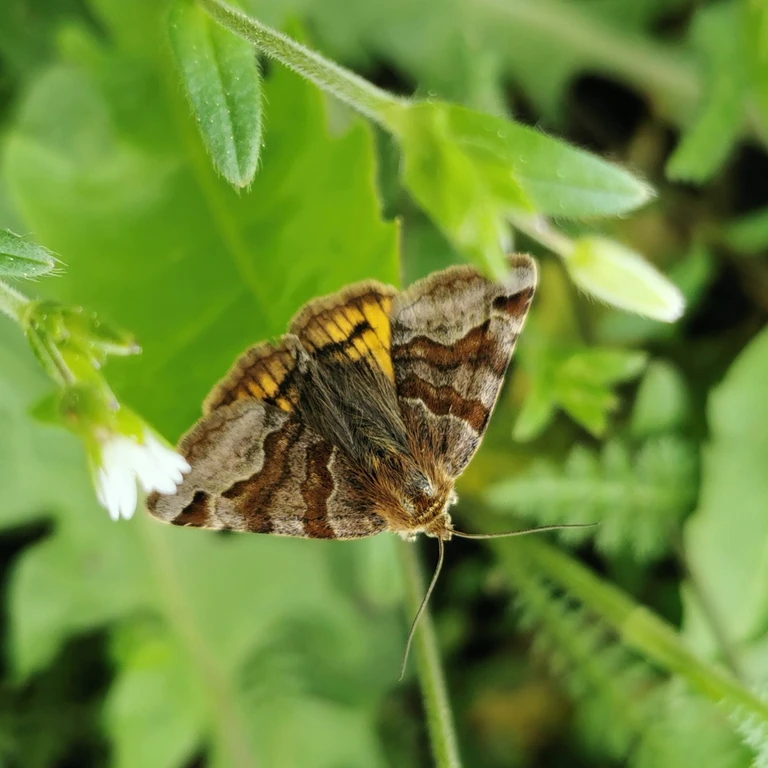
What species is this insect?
Euclidia glyphica
